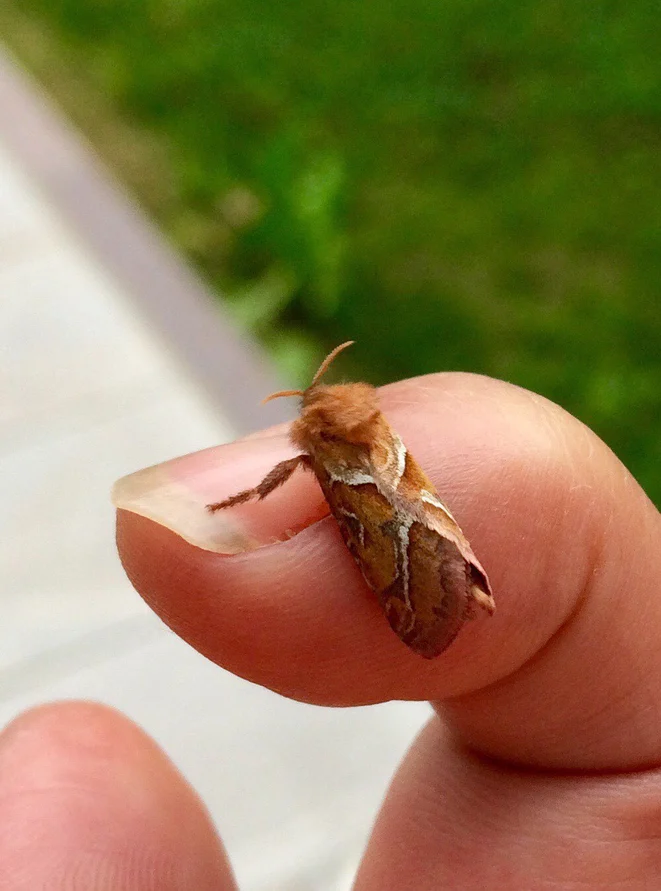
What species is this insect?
Triodia sylvina
